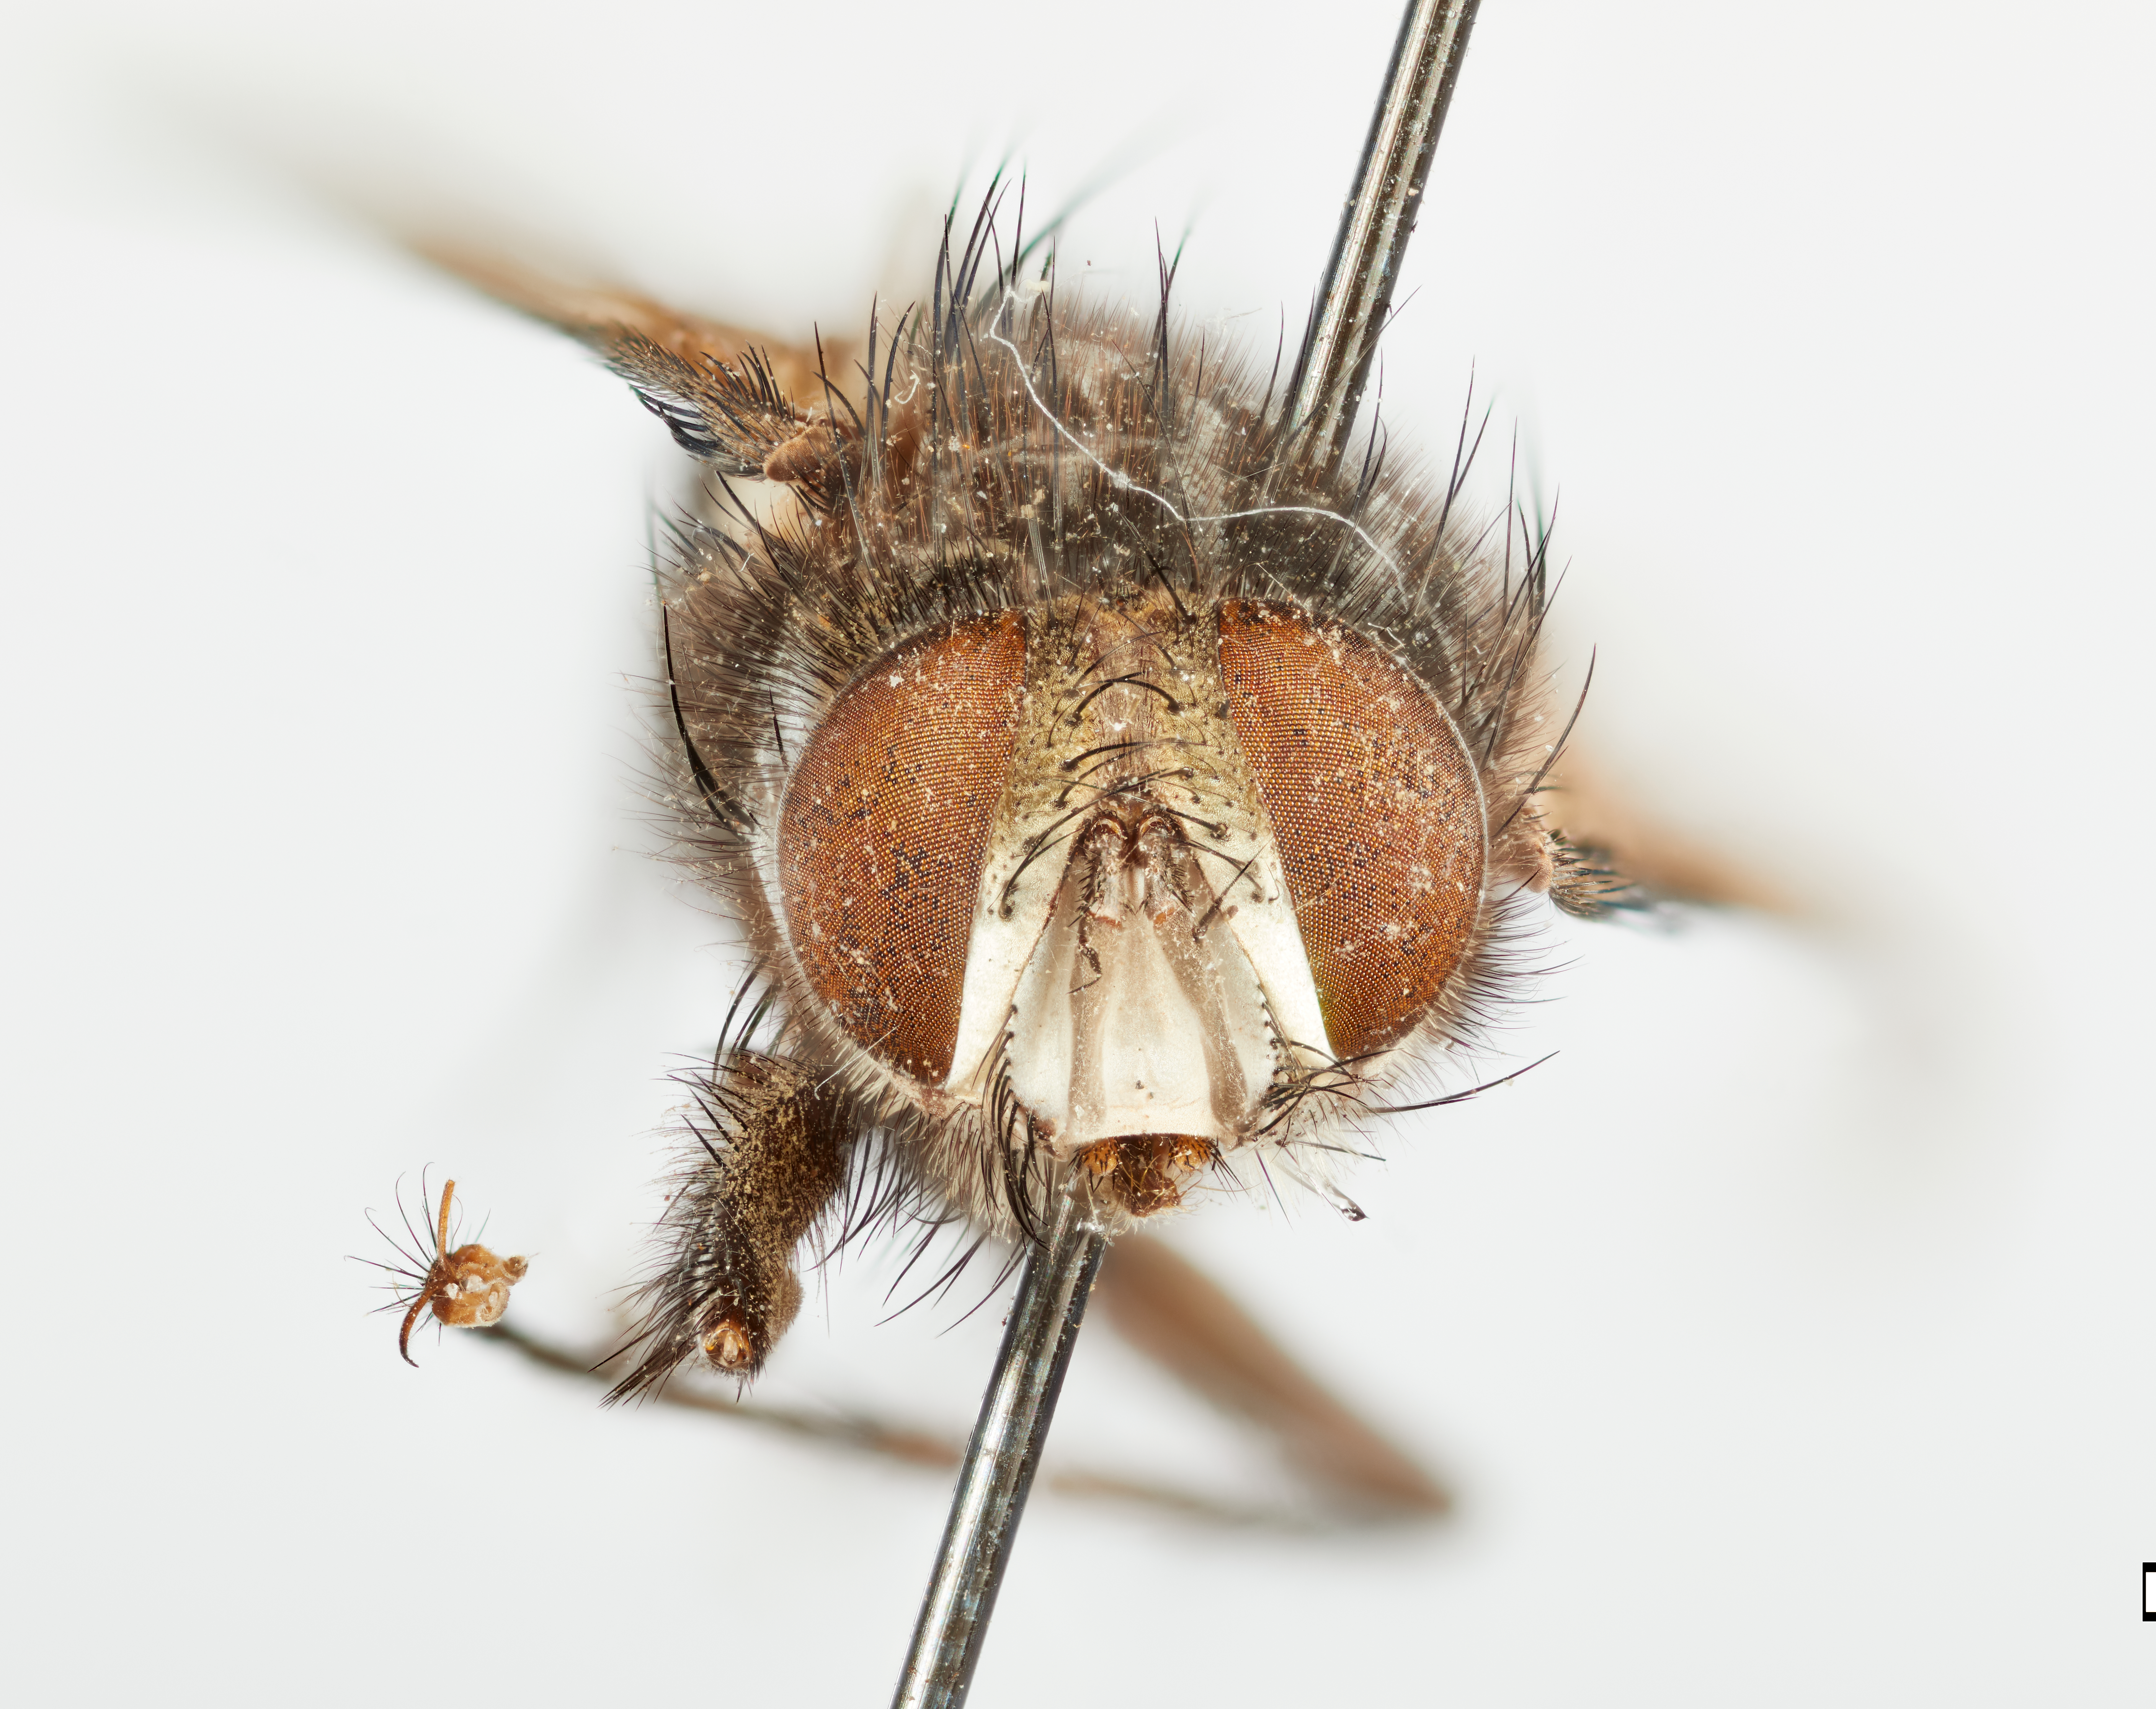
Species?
Zenillia valens
